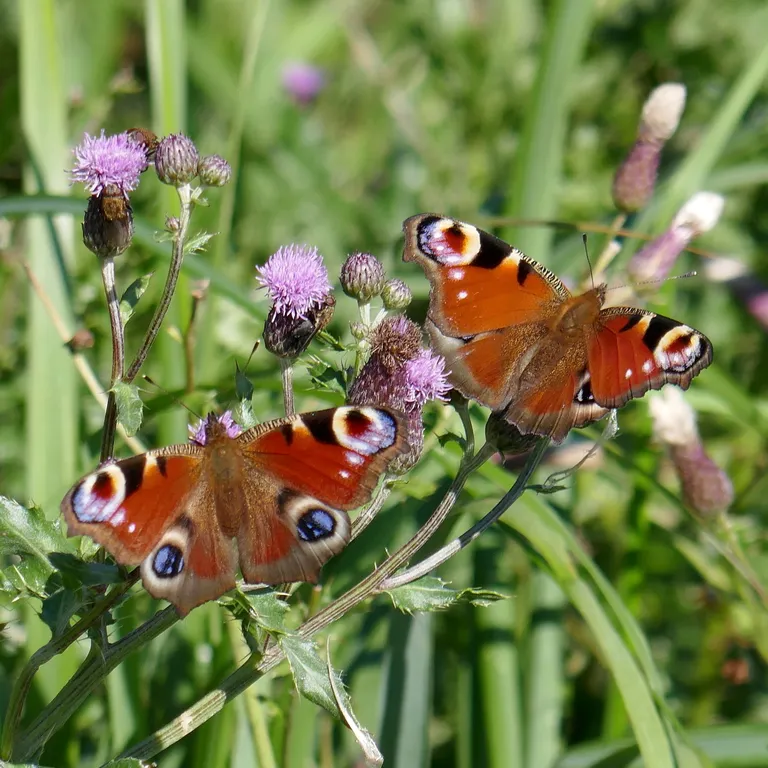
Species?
Aglais io
